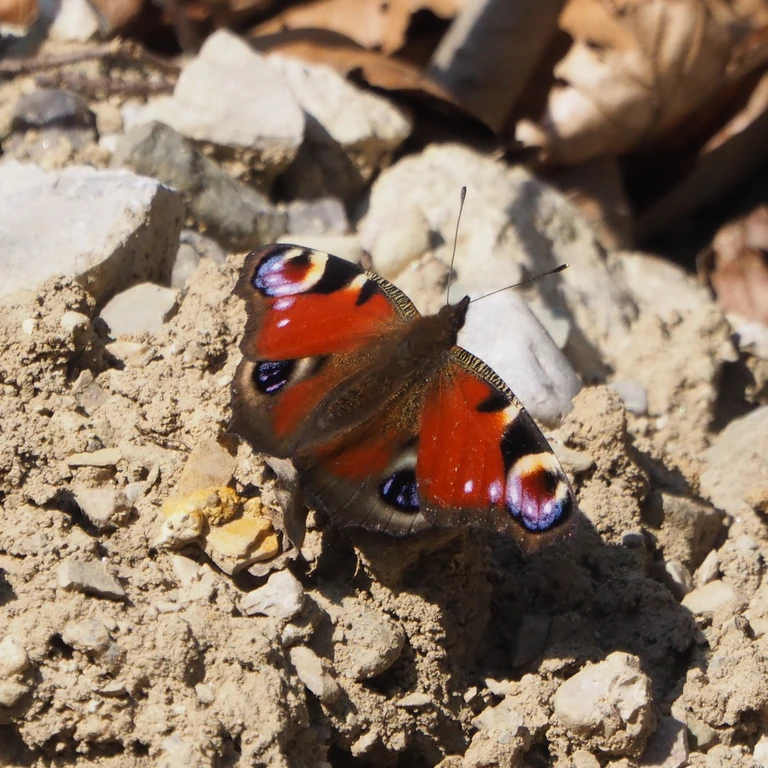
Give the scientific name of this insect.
Aglais io
